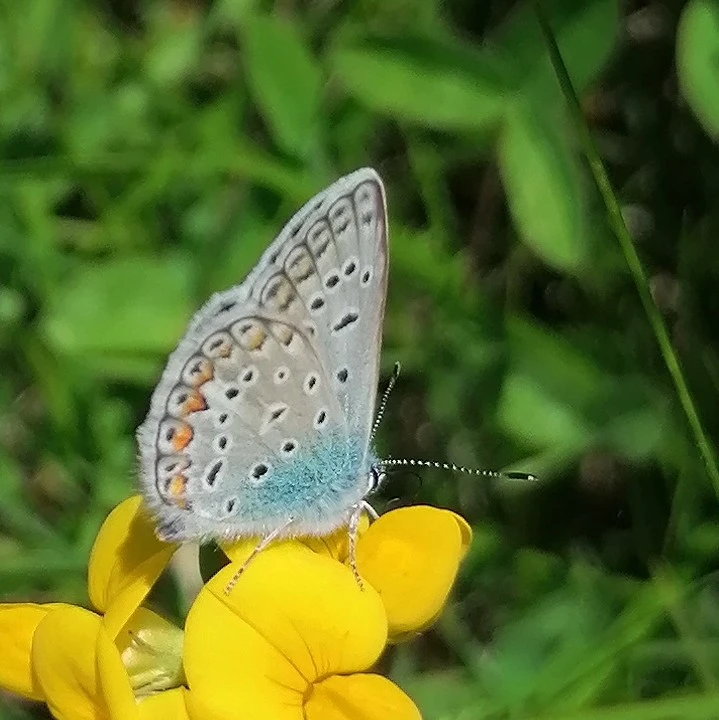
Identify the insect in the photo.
Polyommatus icarus
